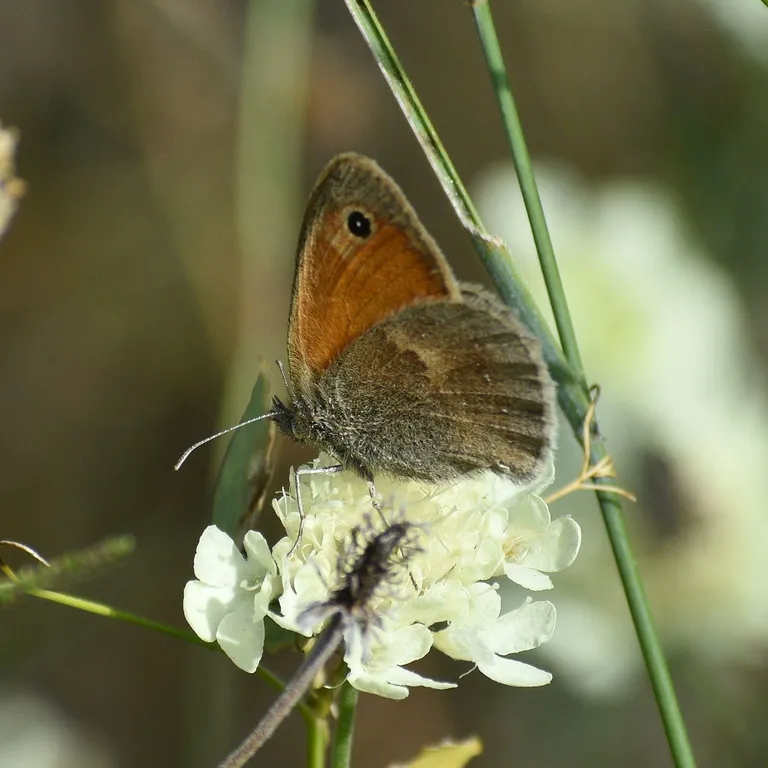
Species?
Coenonympha pamphilus
